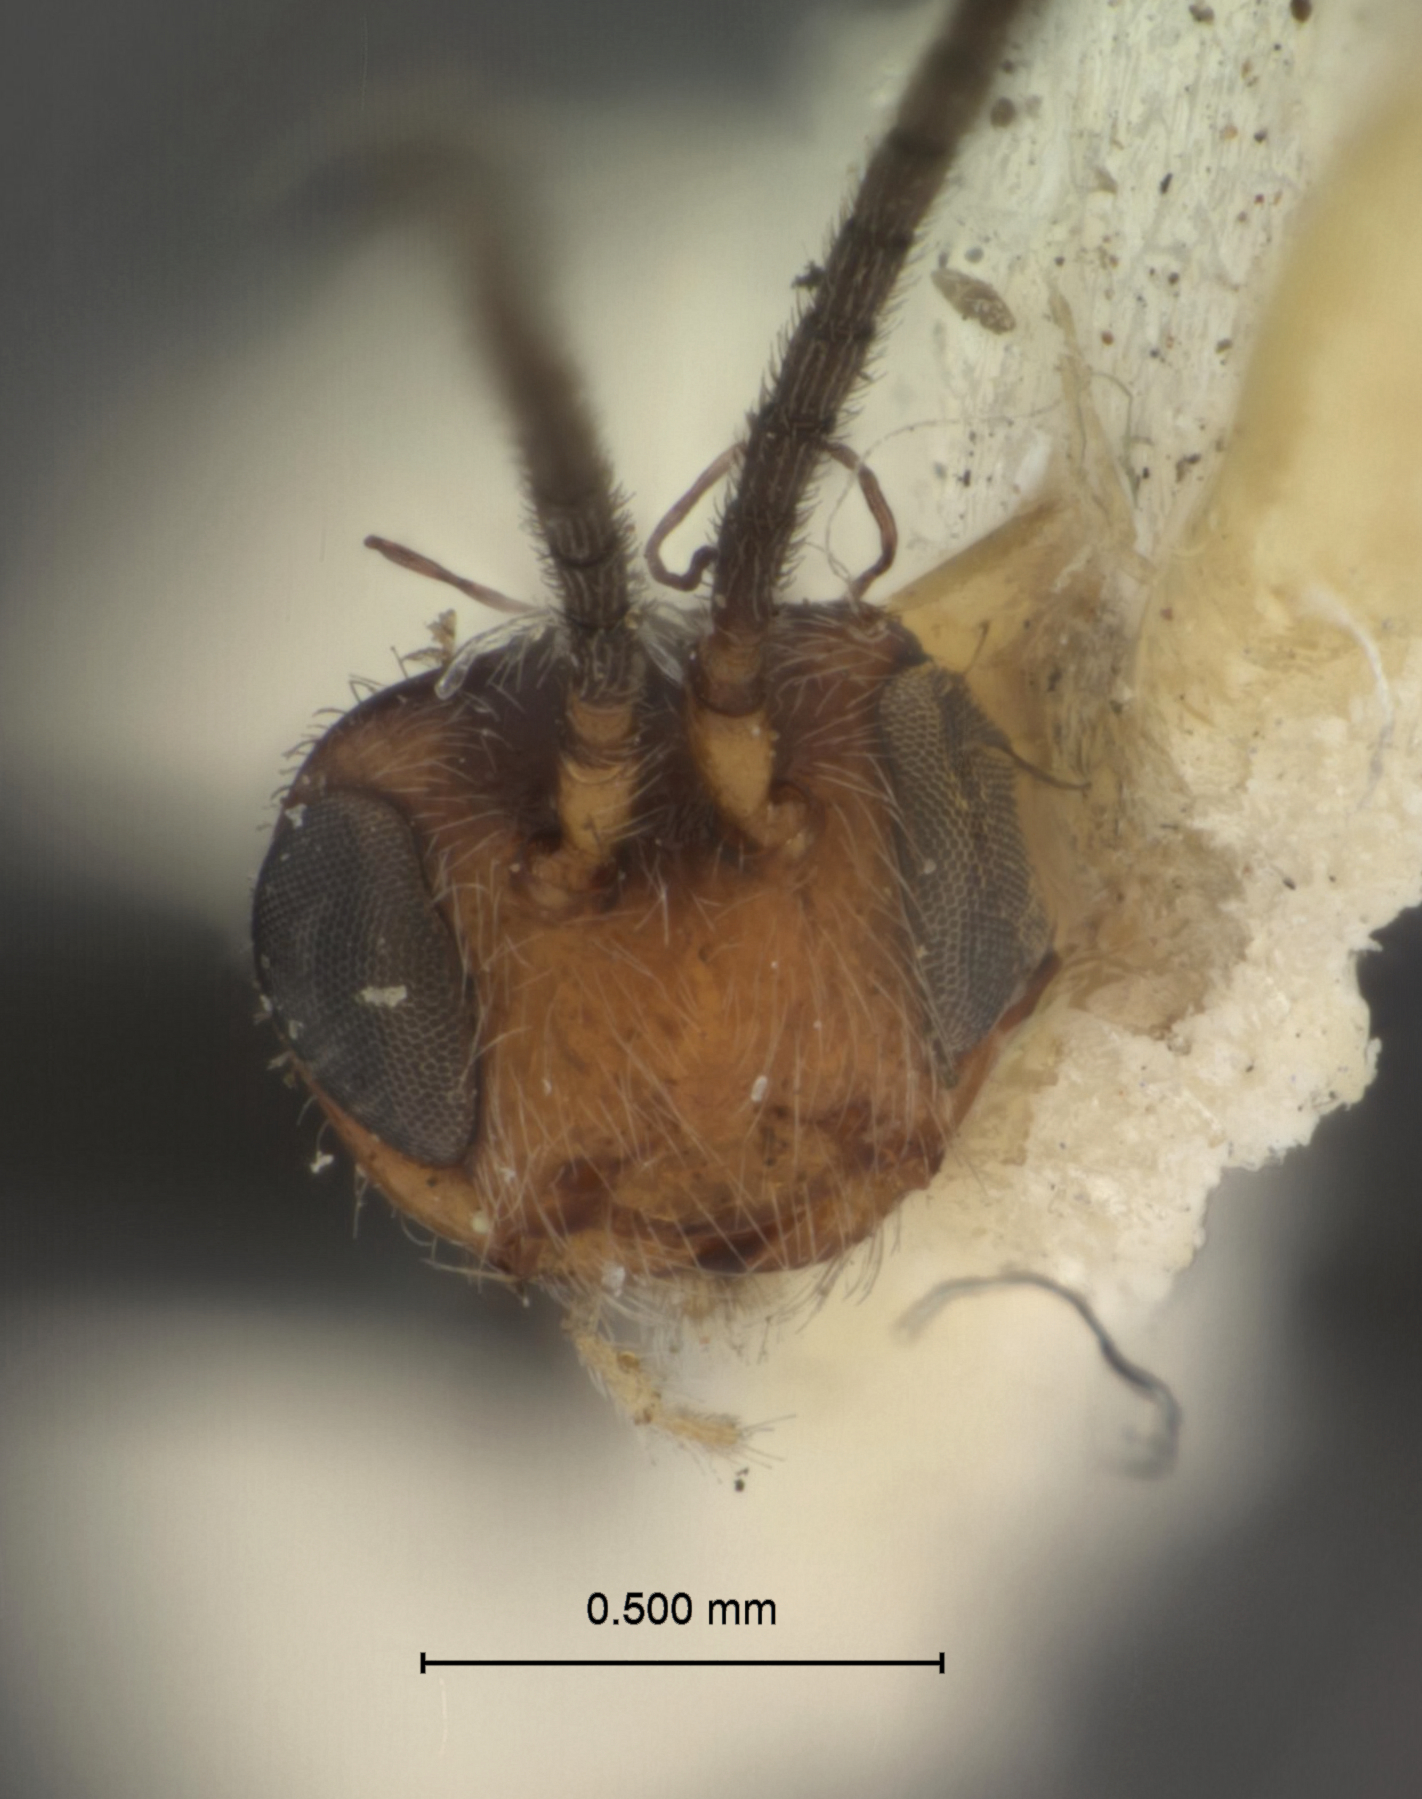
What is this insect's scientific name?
Opius pequodorum
